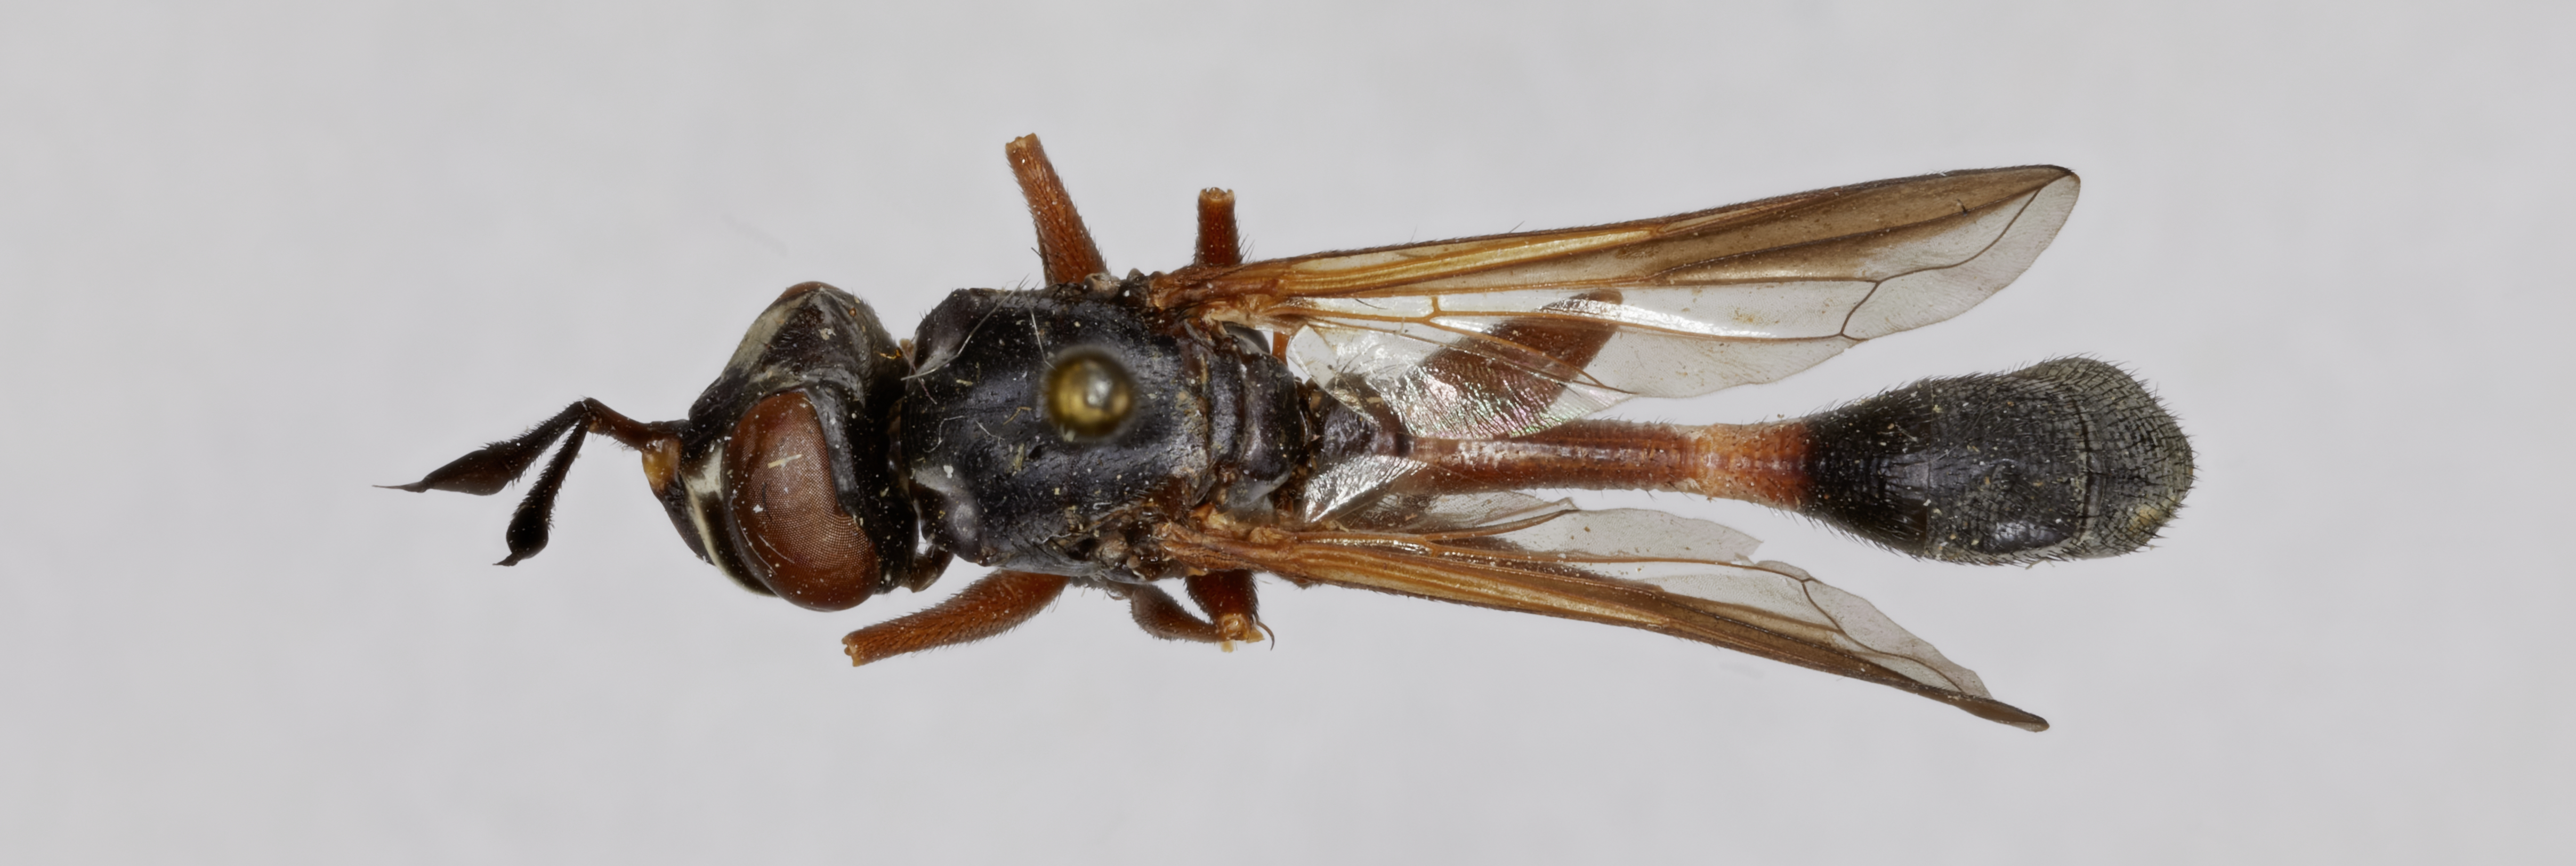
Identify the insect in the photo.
Conops hermanni (also Physoconops hermanni)
